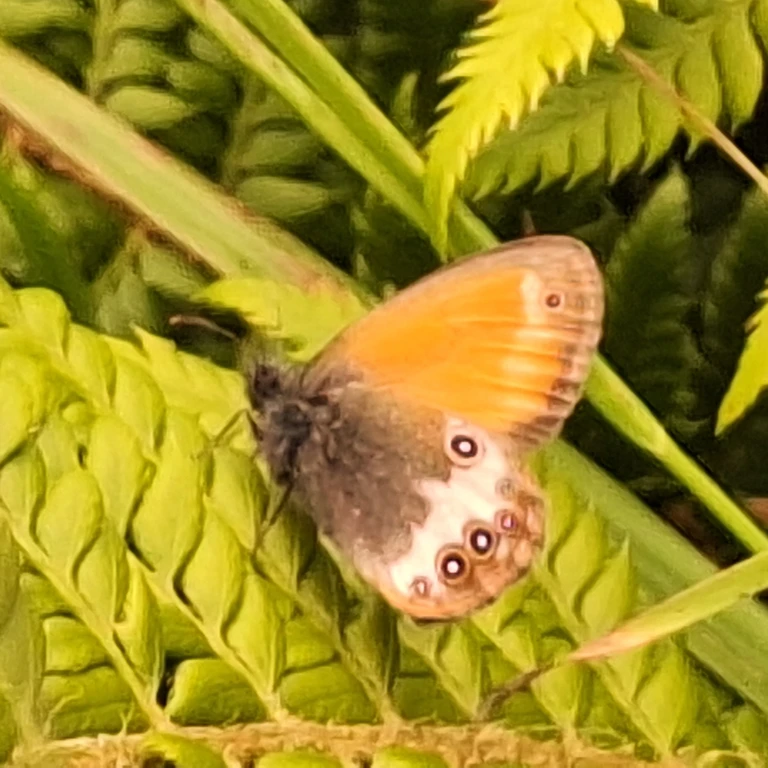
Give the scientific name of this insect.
Coenonympha arcania
